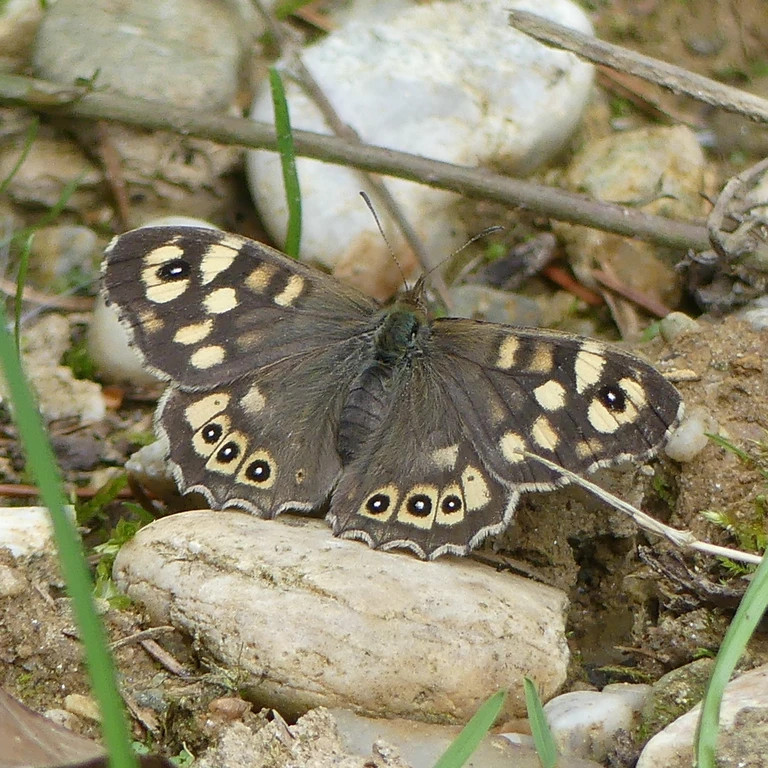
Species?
Pararge aegeria
